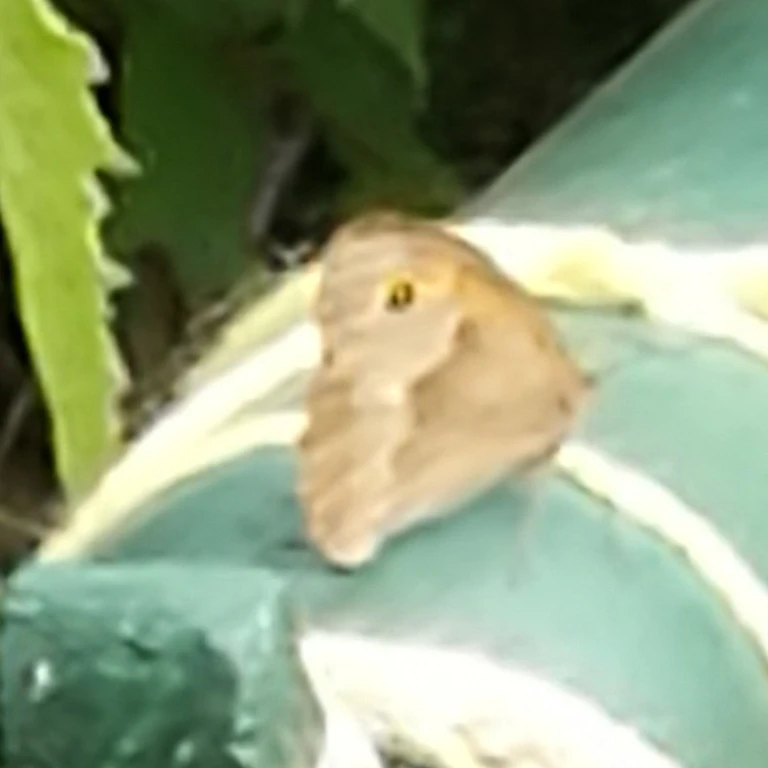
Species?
Maniola jurtina
